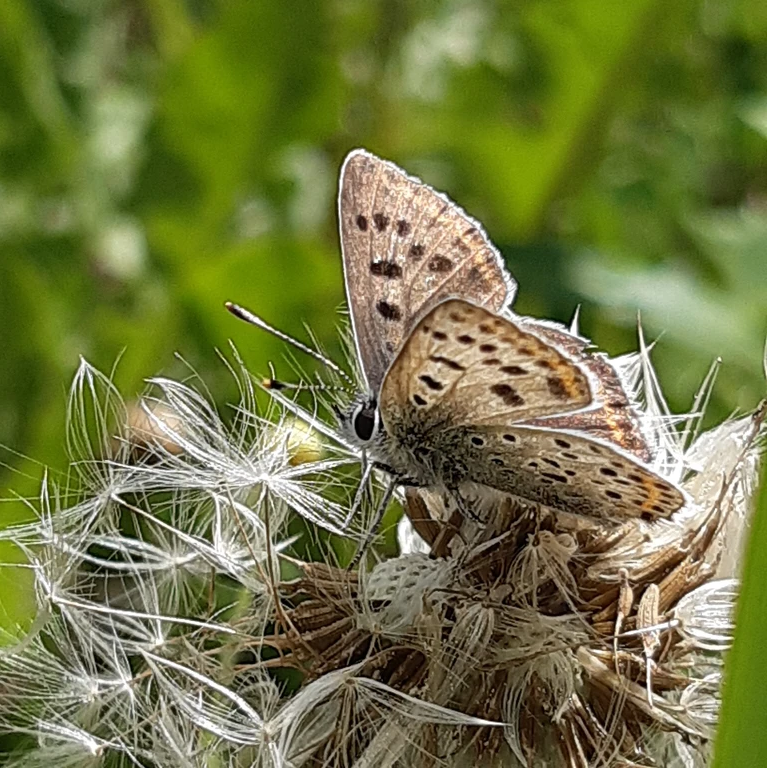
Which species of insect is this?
Lycaena tityrus (also Loweia tityrus)
